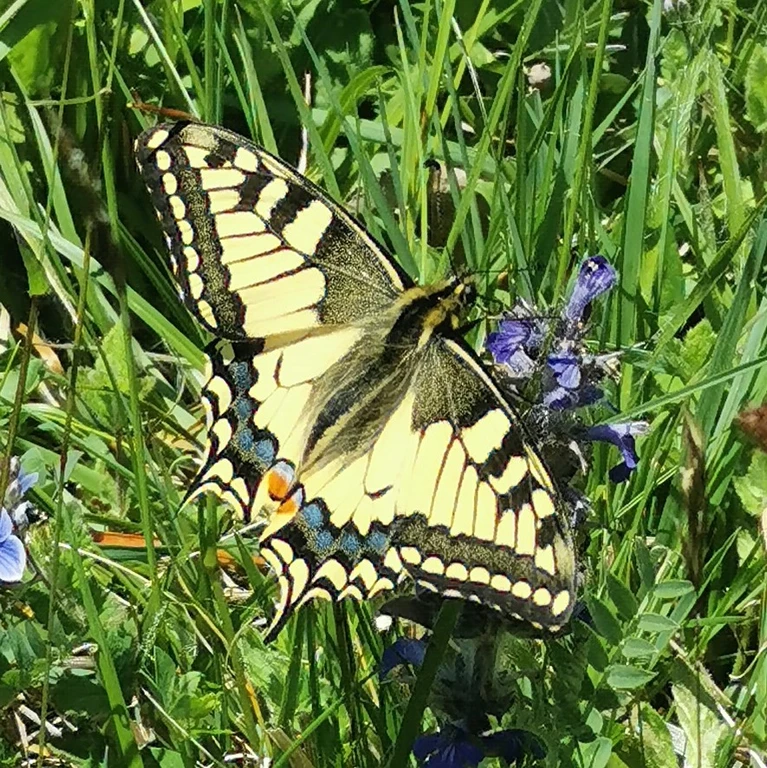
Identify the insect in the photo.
Papilio machaon
